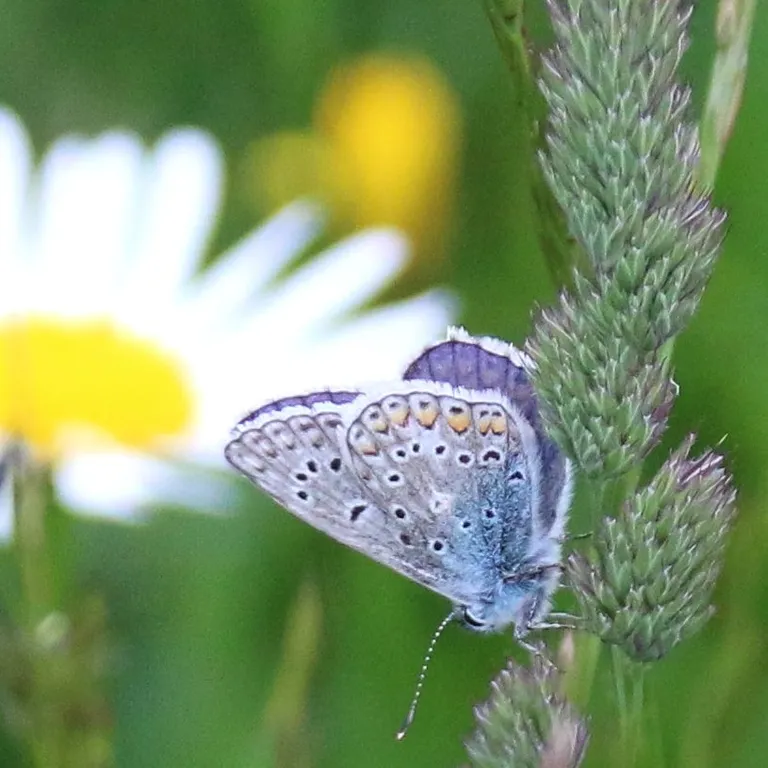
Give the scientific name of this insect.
Polyommatus icarus
